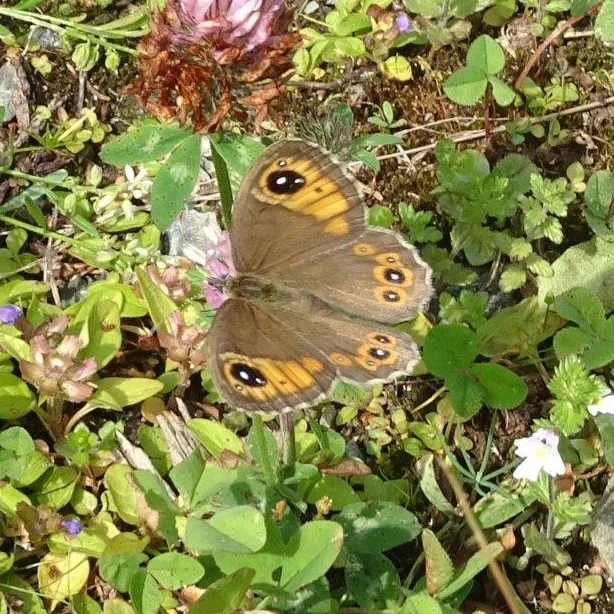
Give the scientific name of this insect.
Lasiommata maera (also Pararge maera)
